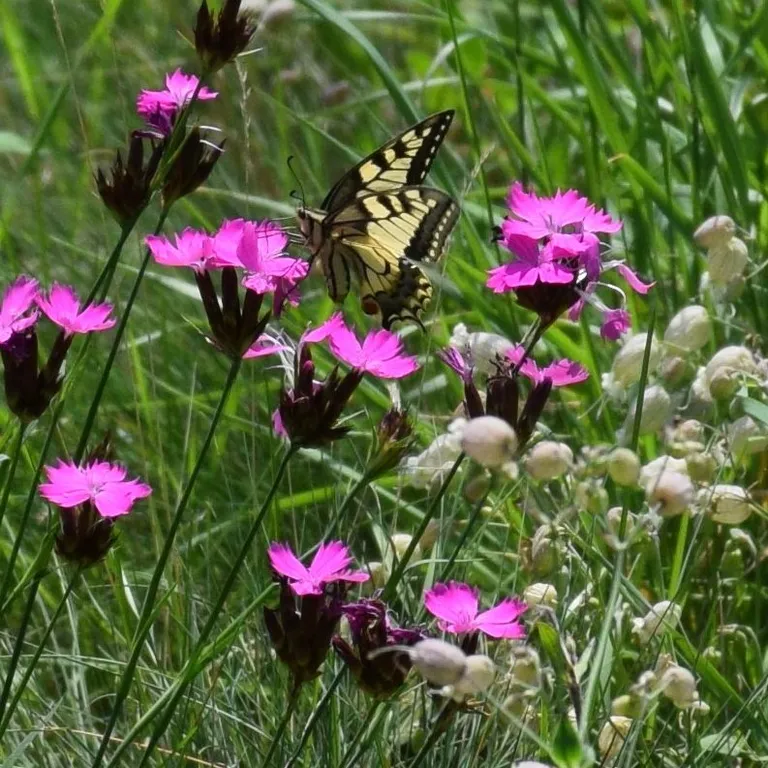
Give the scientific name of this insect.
Papilio machaon
